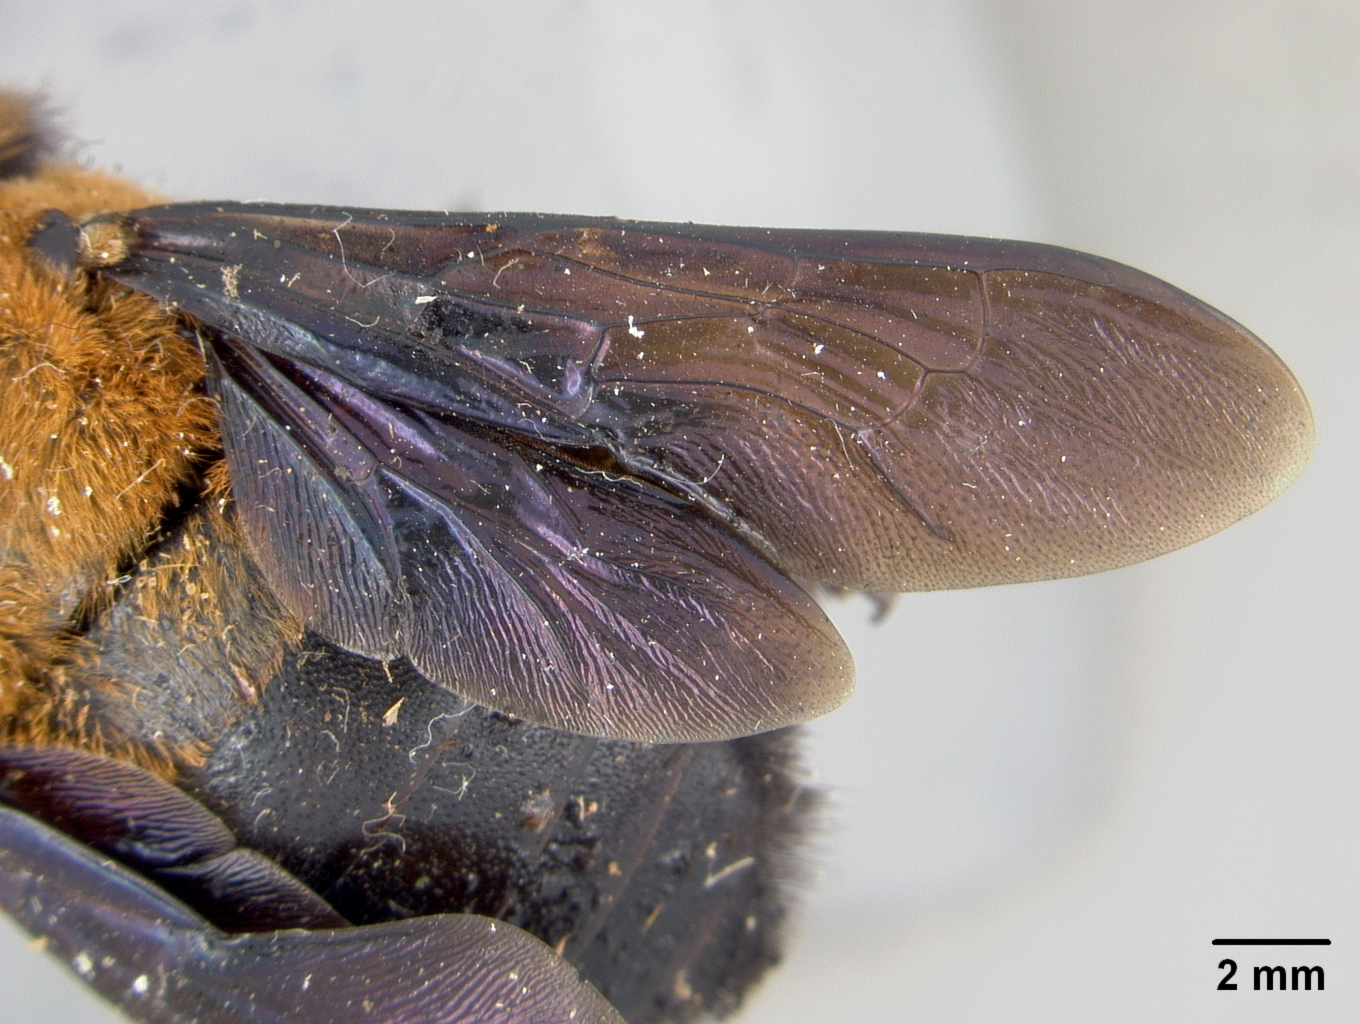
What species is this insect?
Mesotrichia tambelanensis
